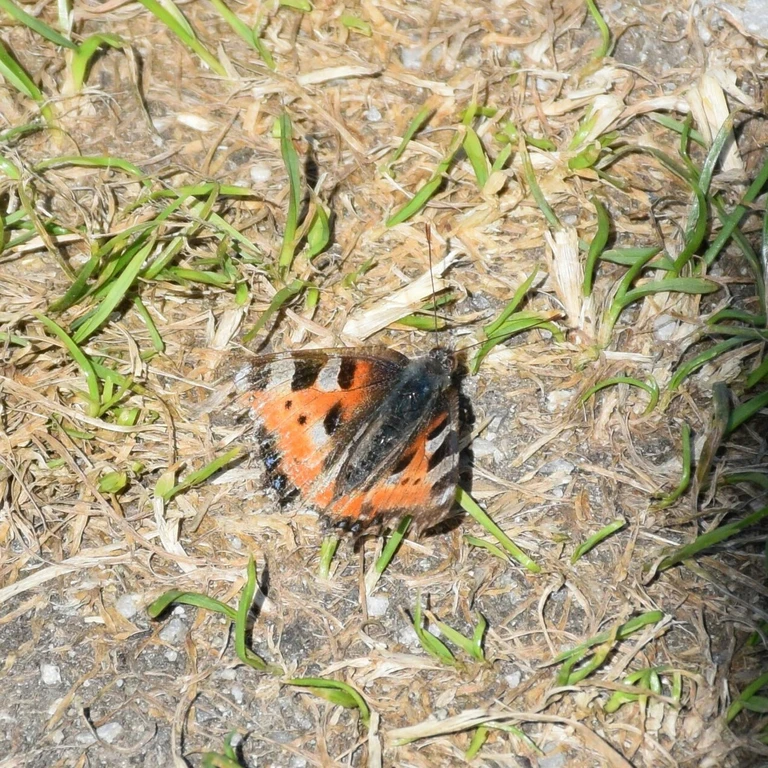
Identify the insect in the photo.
Aglais urticae
